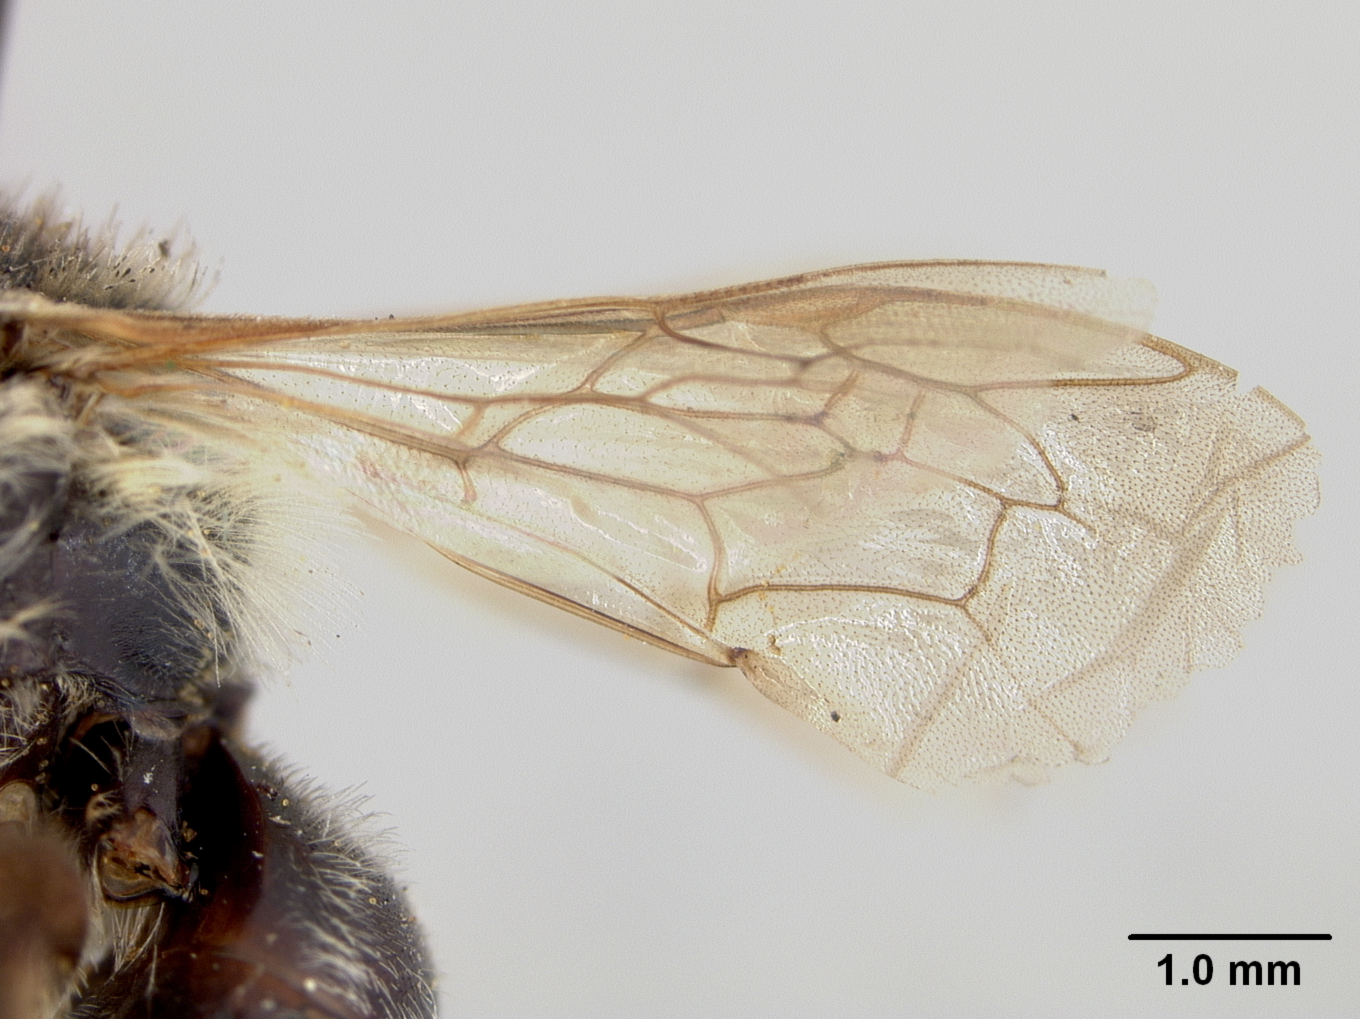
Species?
Melitta americaniformis
